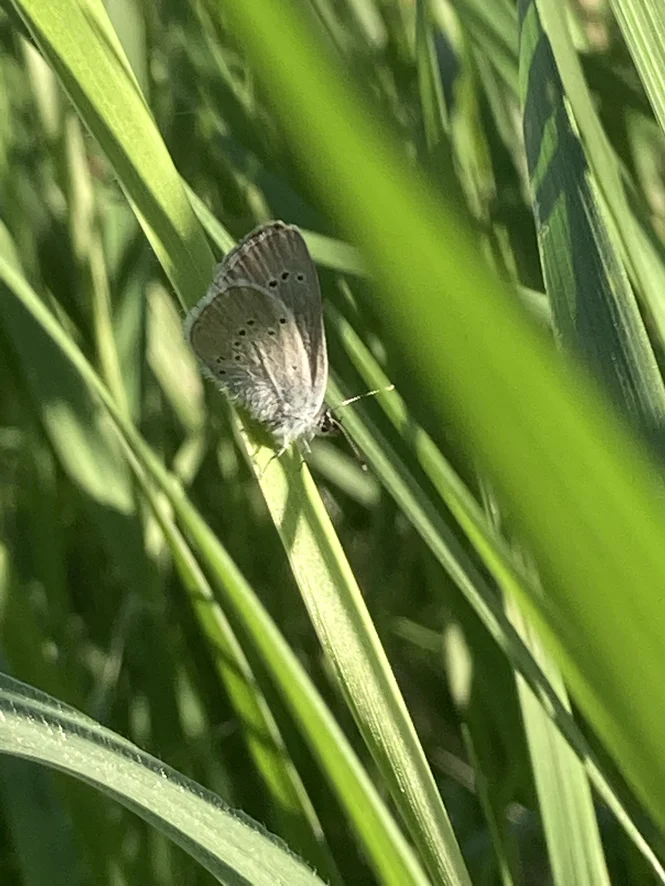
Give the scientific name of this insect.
Cupido minimus
